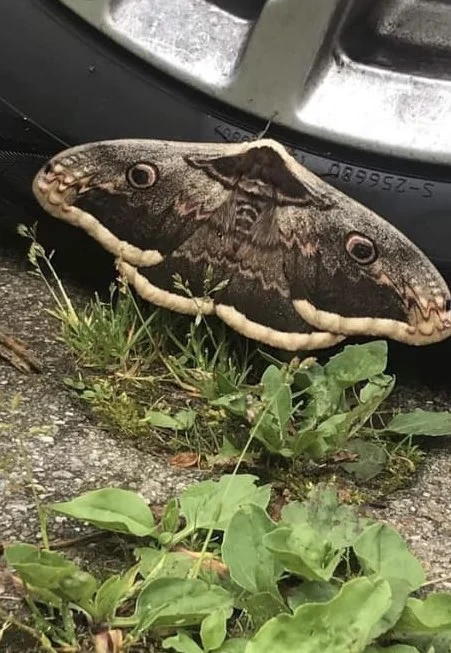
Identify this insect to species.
Saturnia pyri
